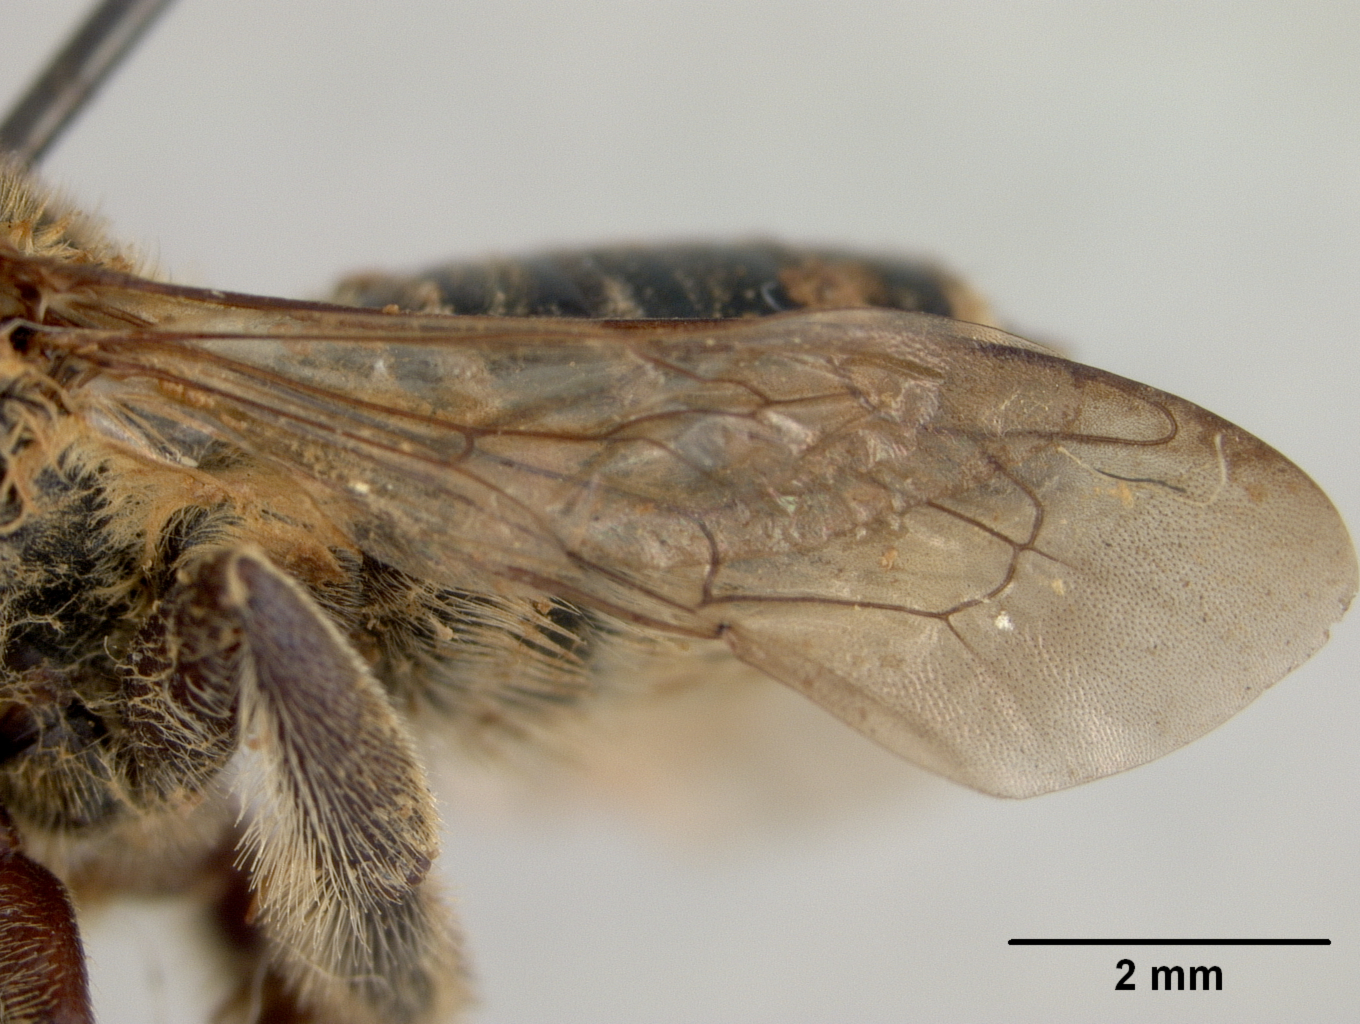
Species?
Megachile robbi
